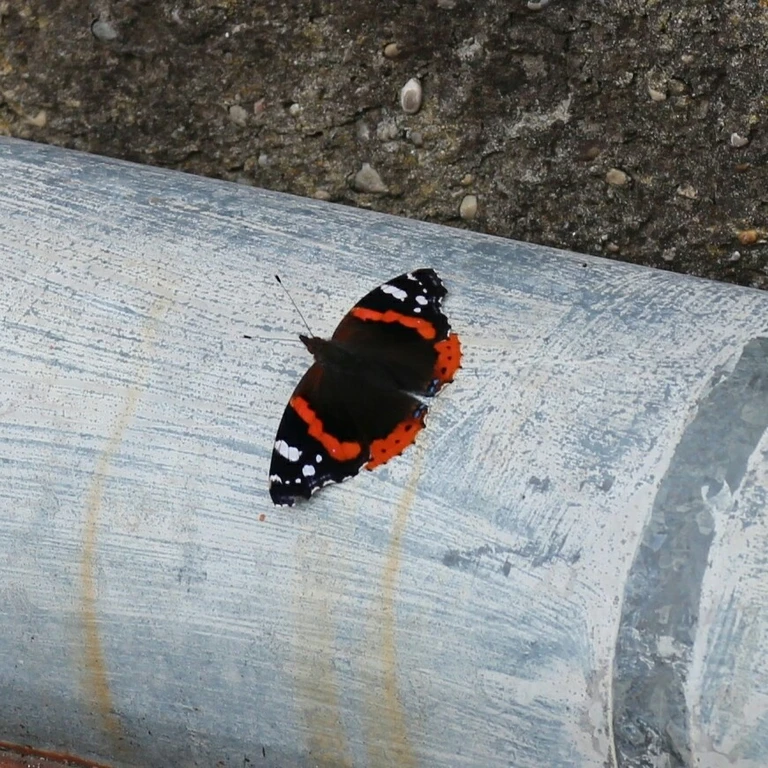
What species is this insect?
Vanessa atalanta
